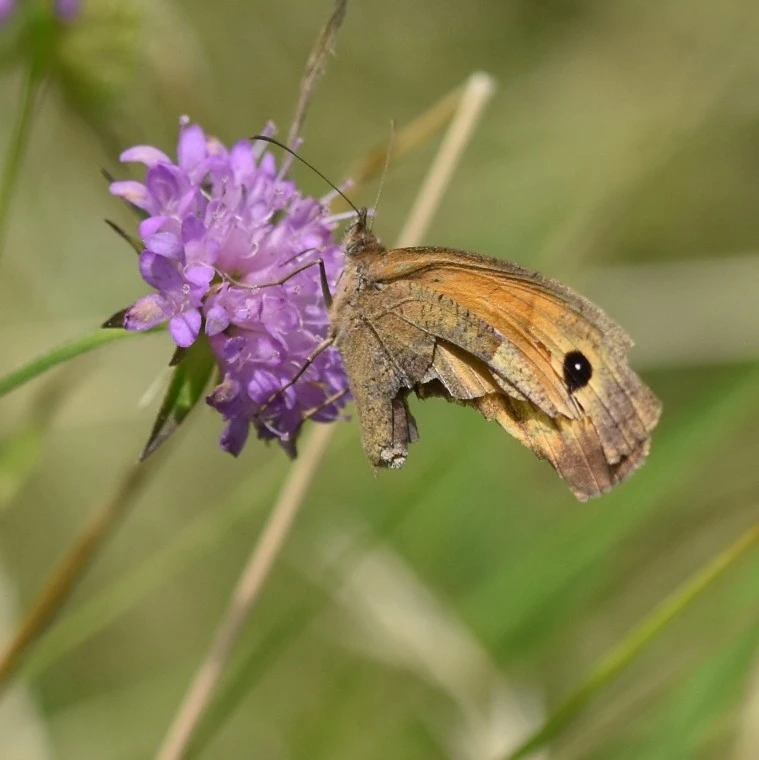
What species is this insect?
Maniola jurtina
